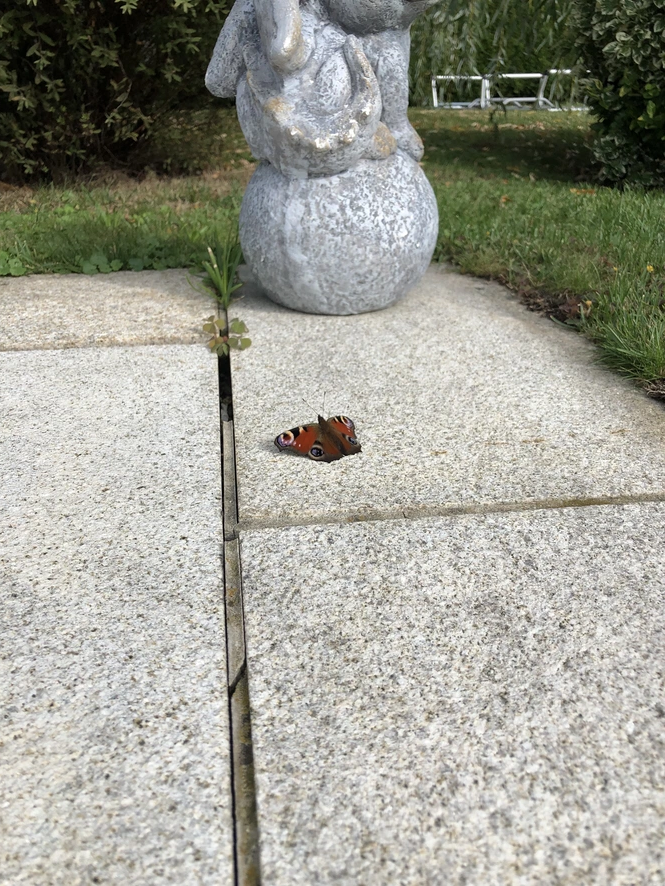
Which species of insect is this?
Aglais io
